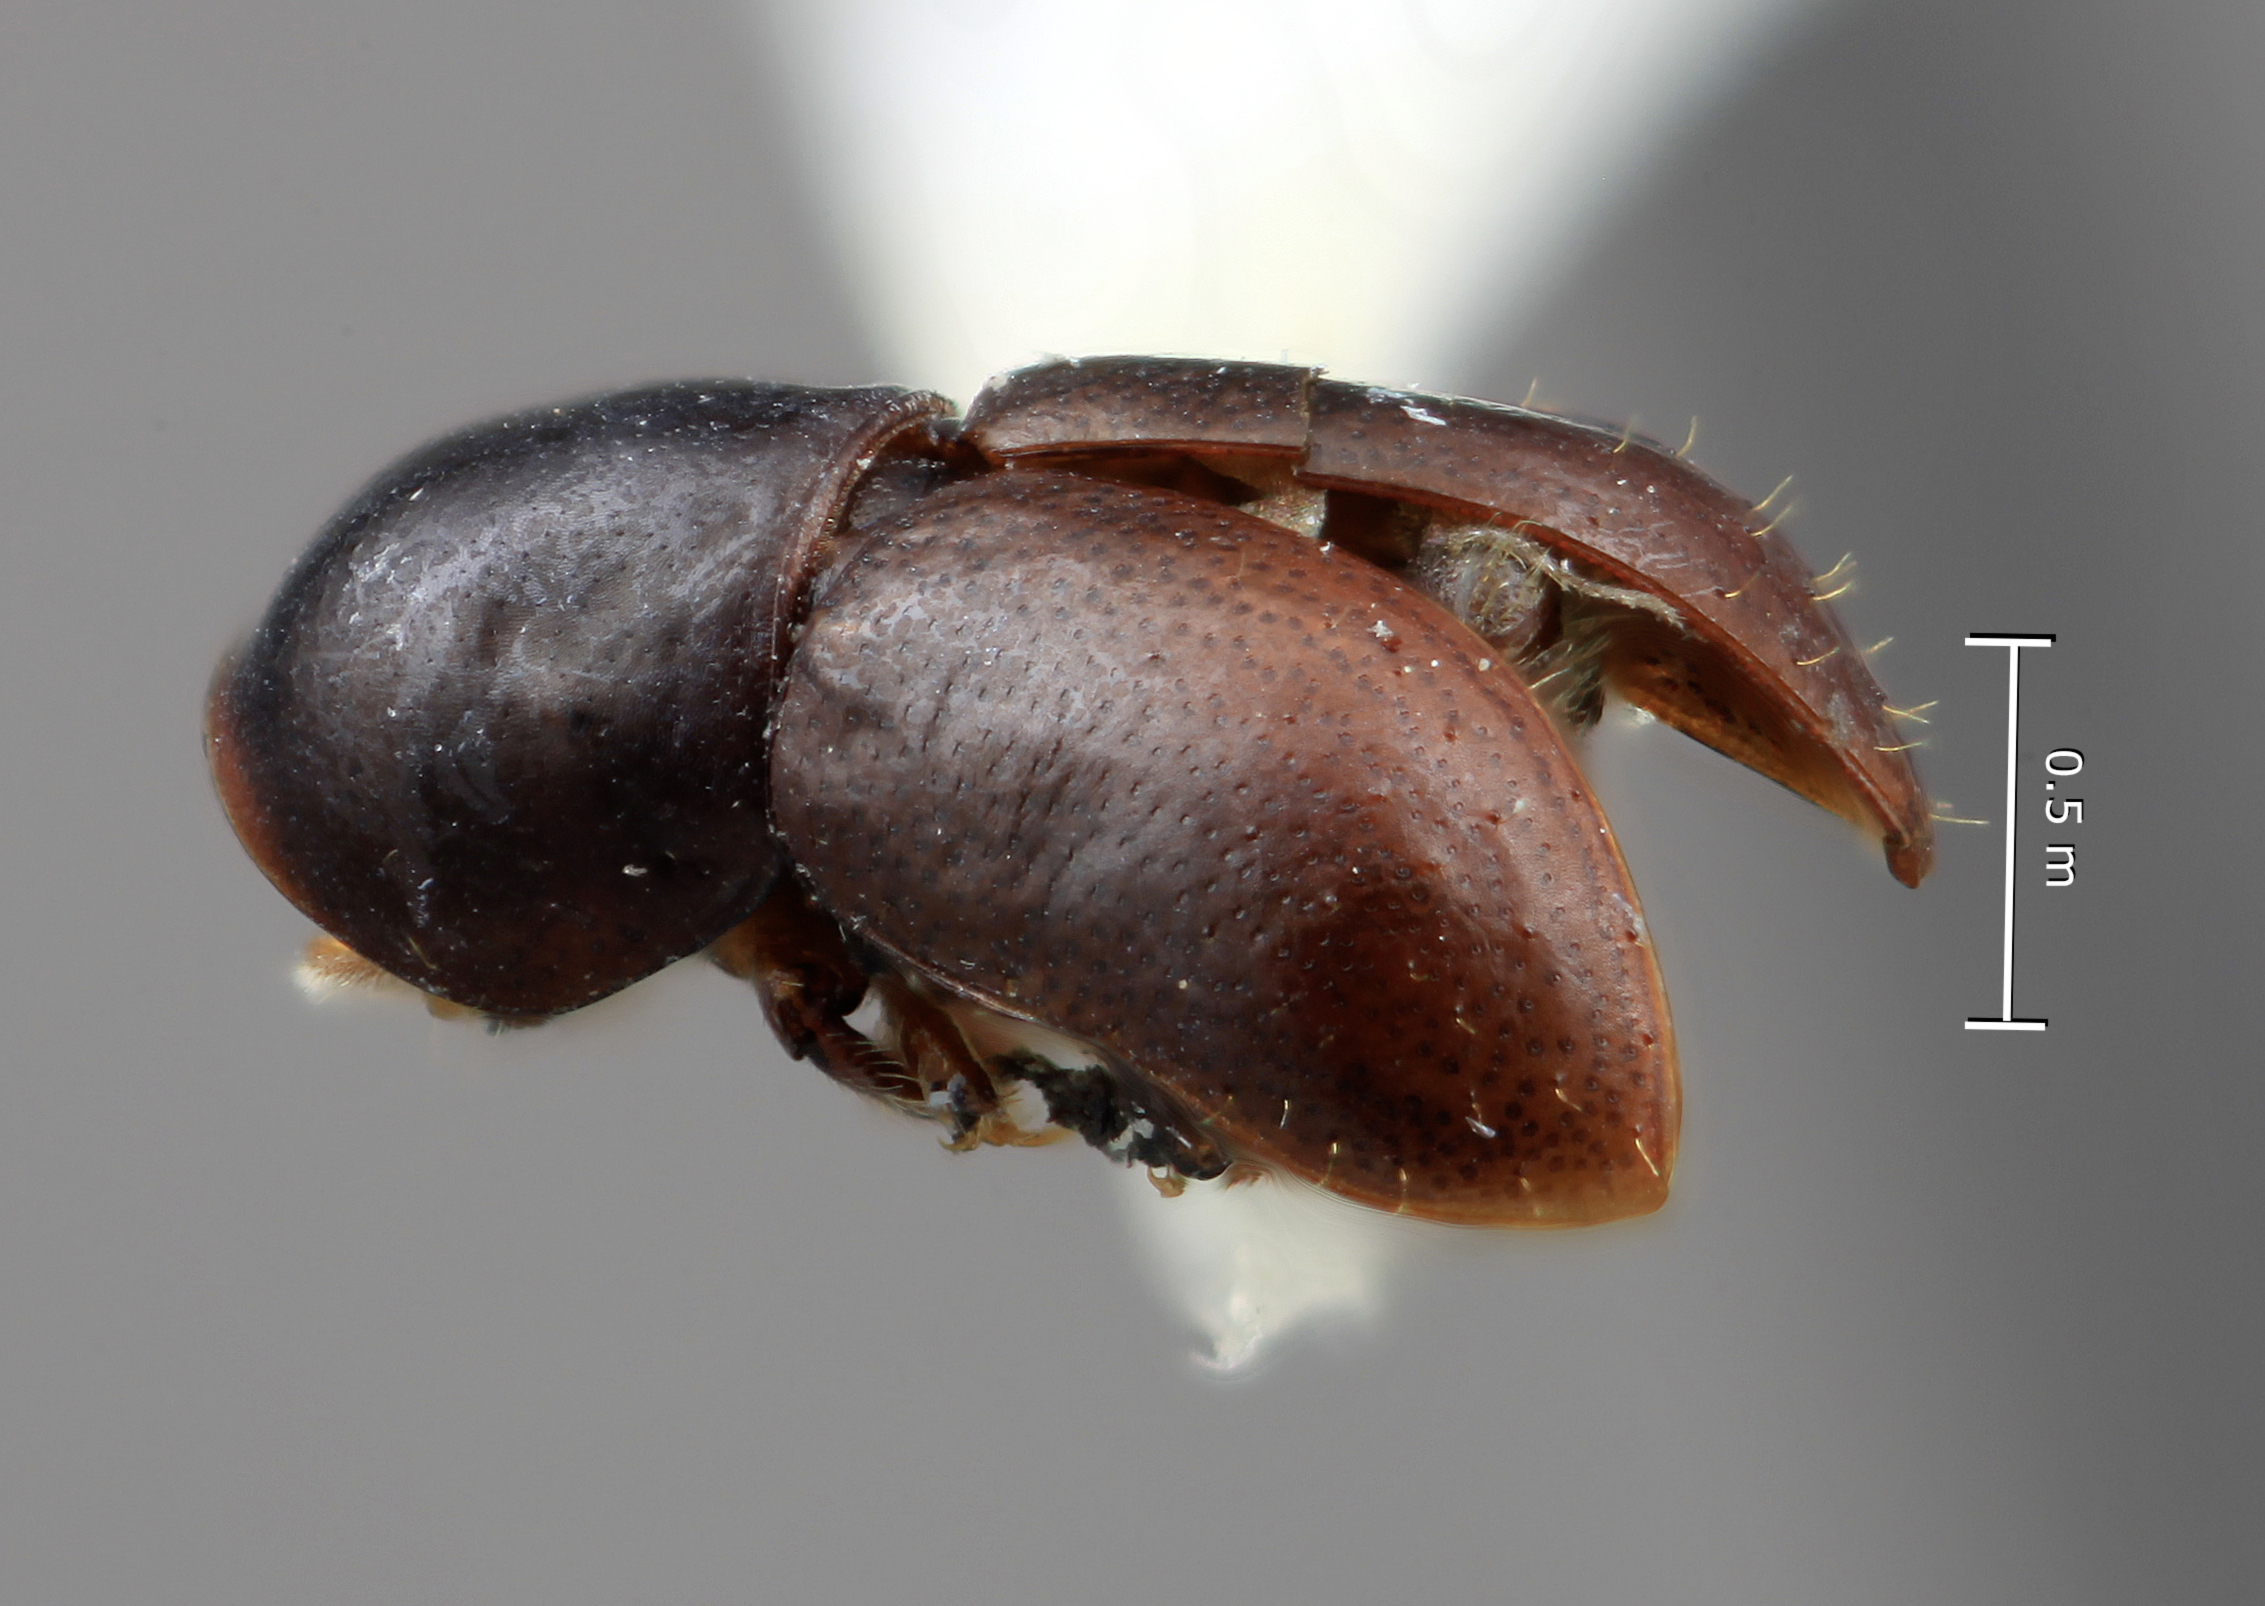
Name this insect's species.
Corthylus cecropicolens
